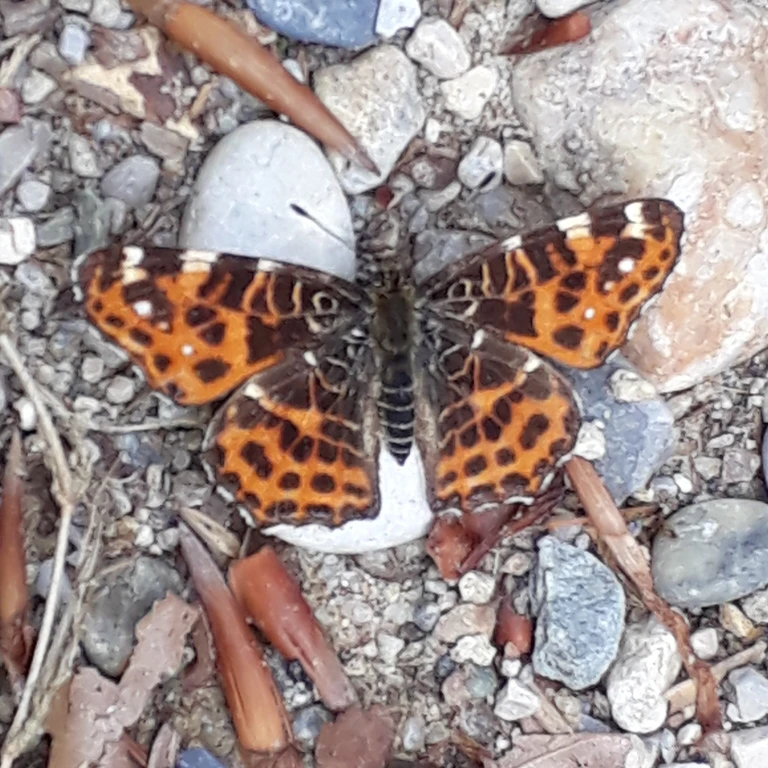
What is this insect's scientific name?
Araschnia levana
